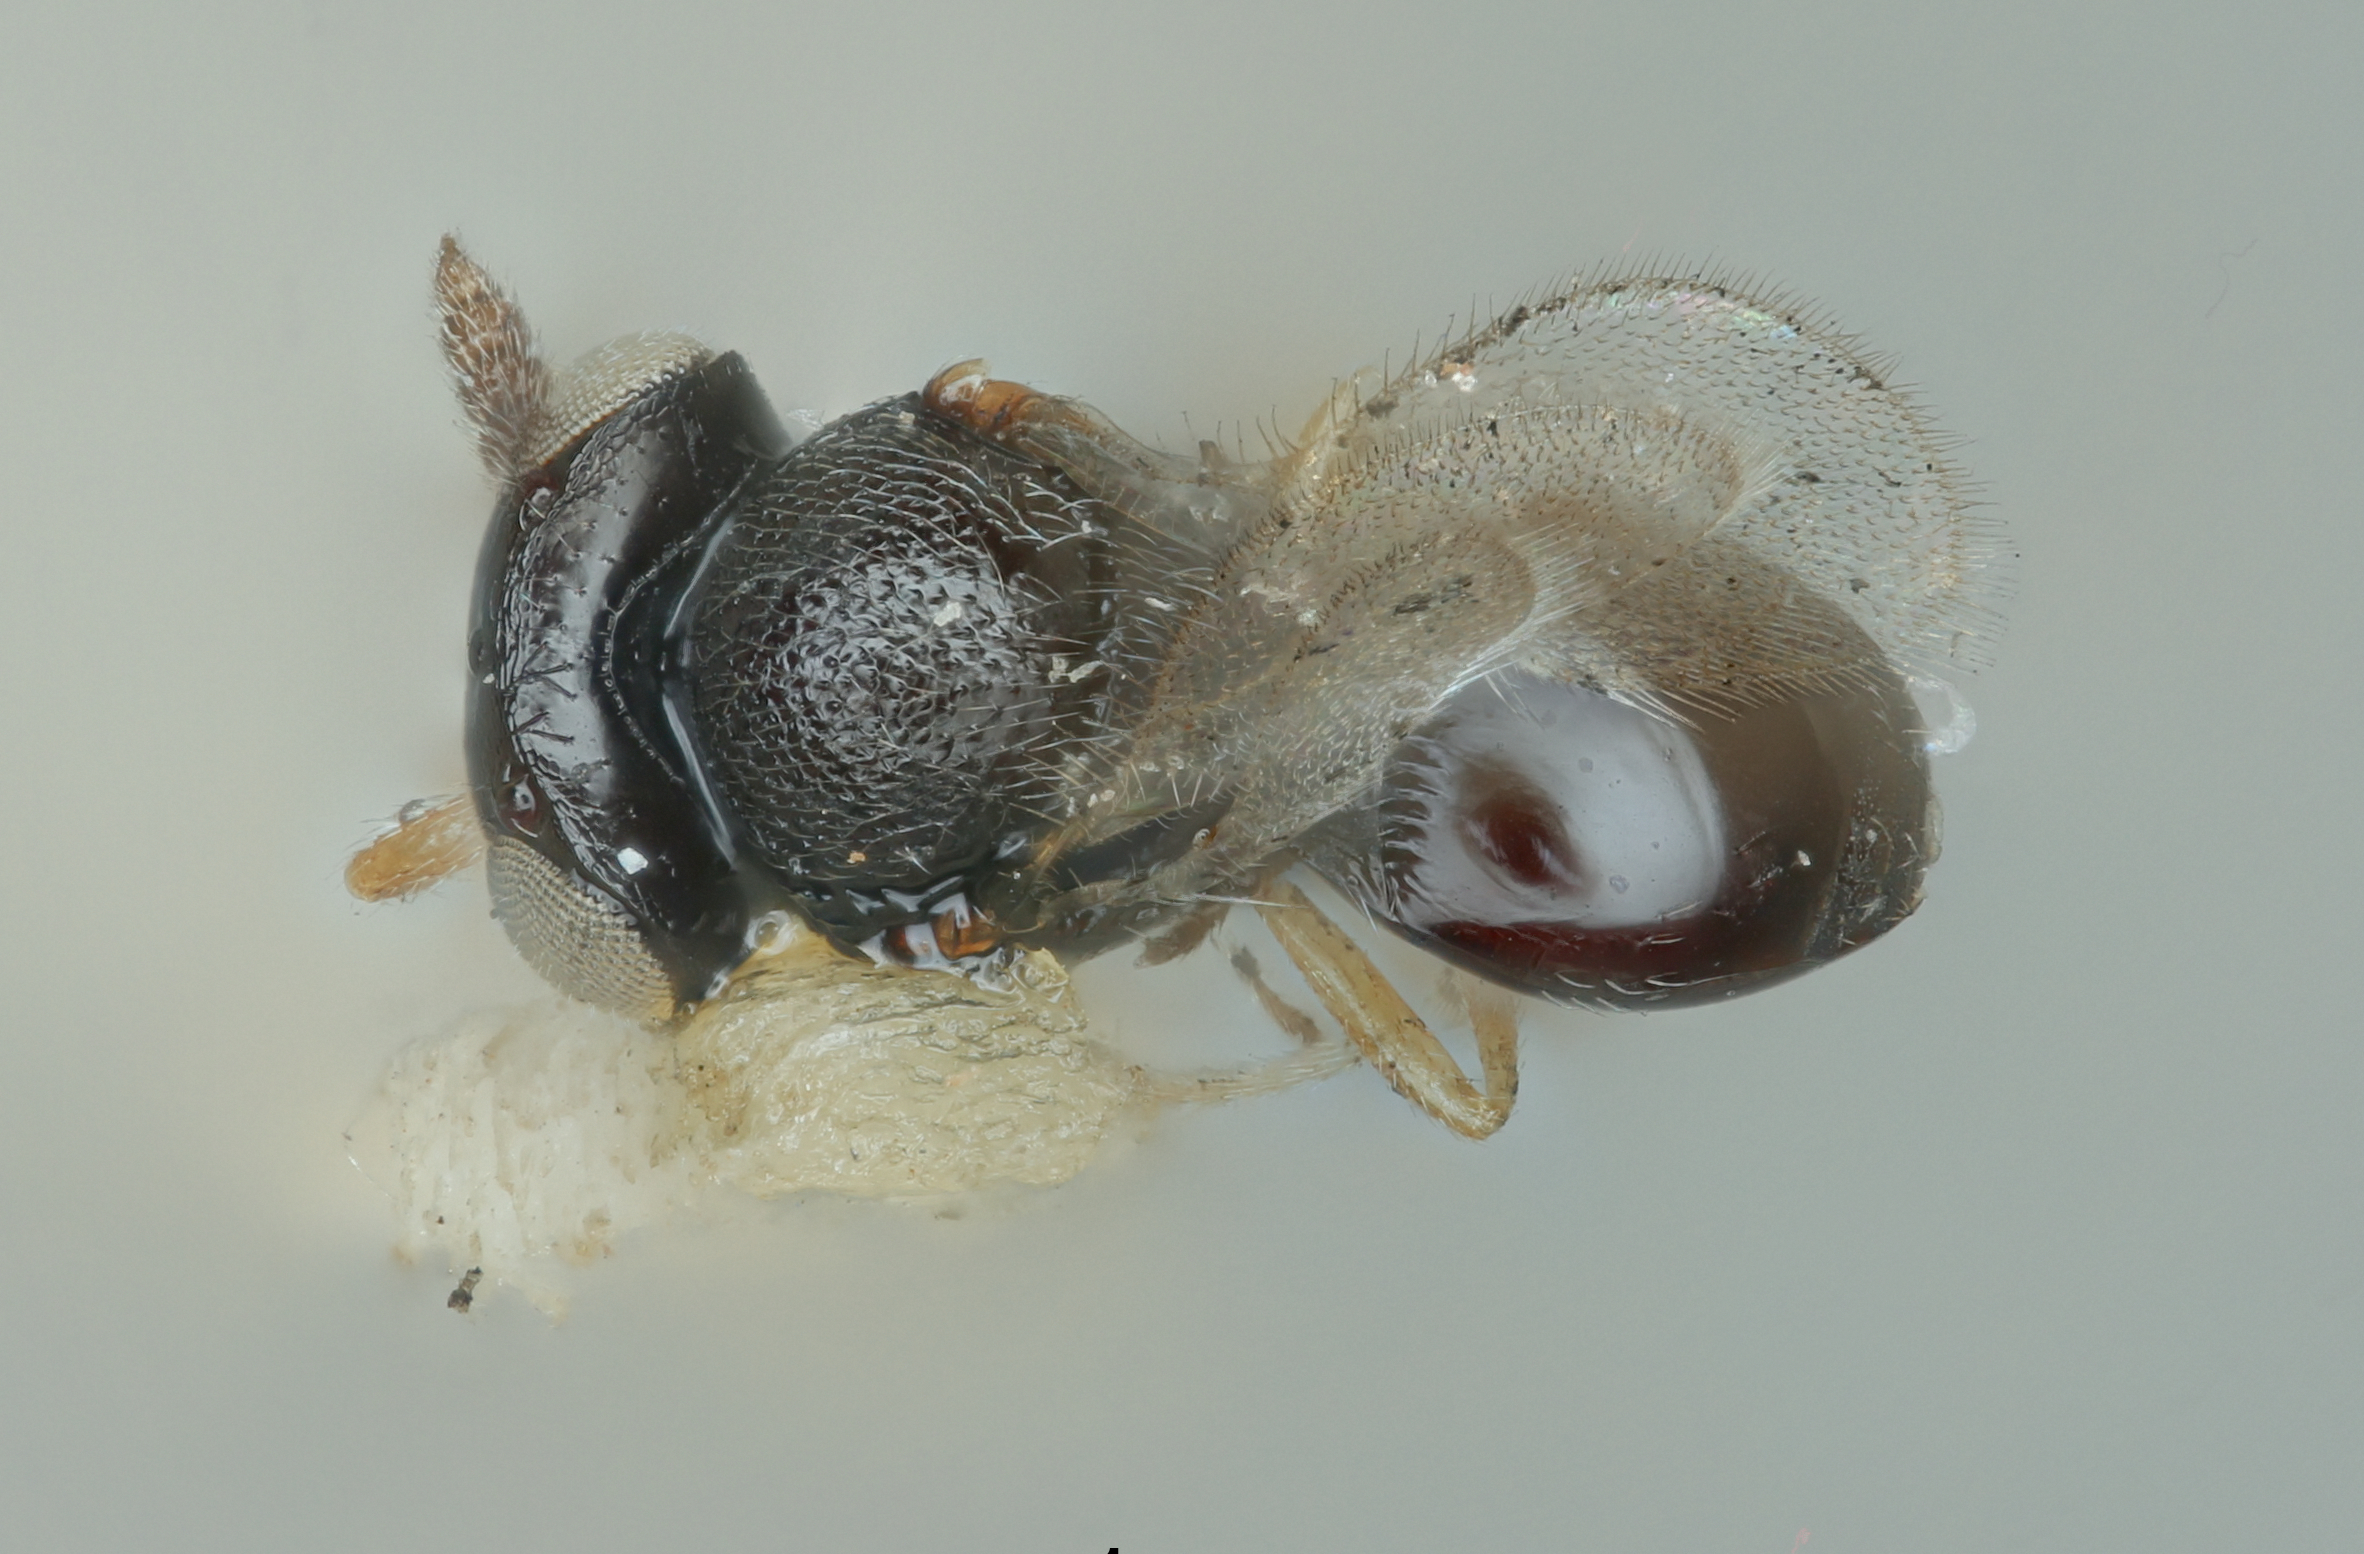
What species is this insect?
Prophanurus thais
